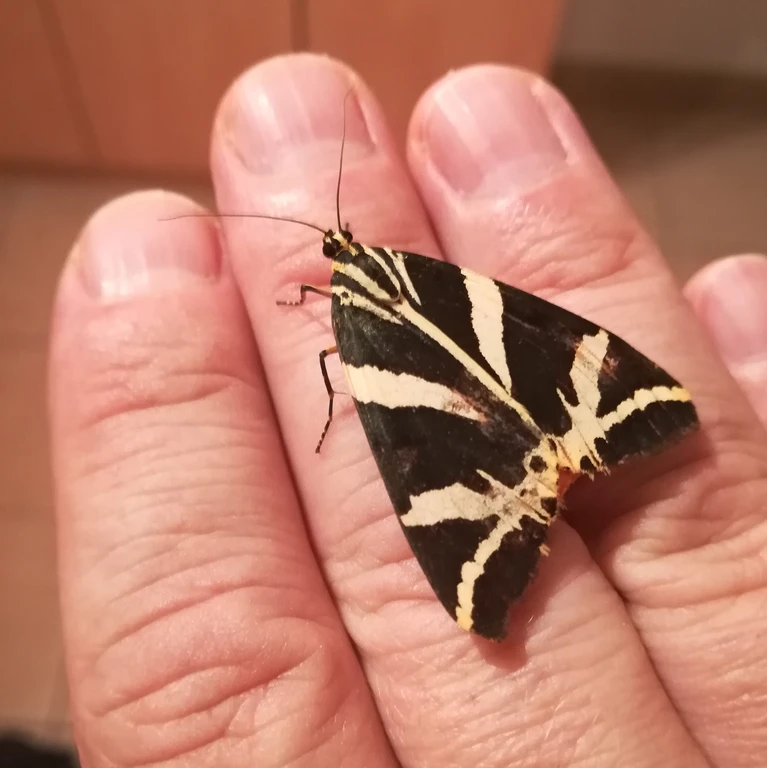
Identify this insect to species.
Euplagia quadripunctaria
